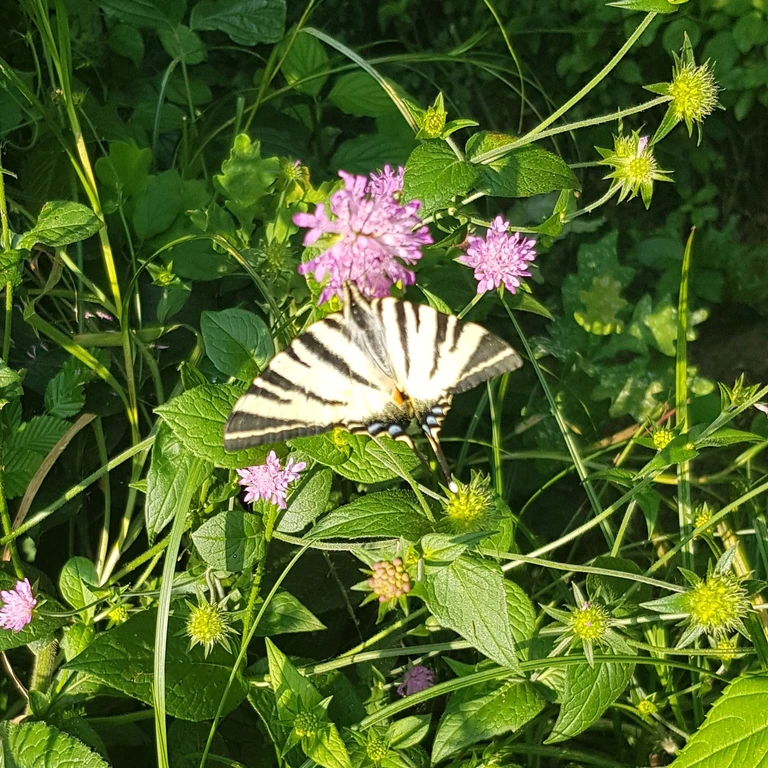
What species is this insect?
Iphiclides podalirius
